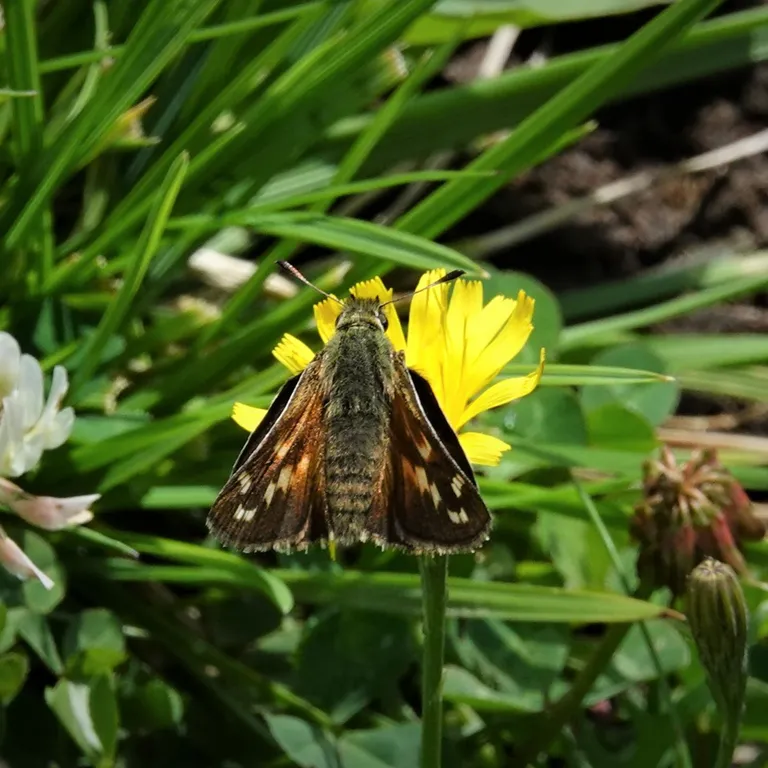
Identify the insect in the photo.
Hesperia comma
